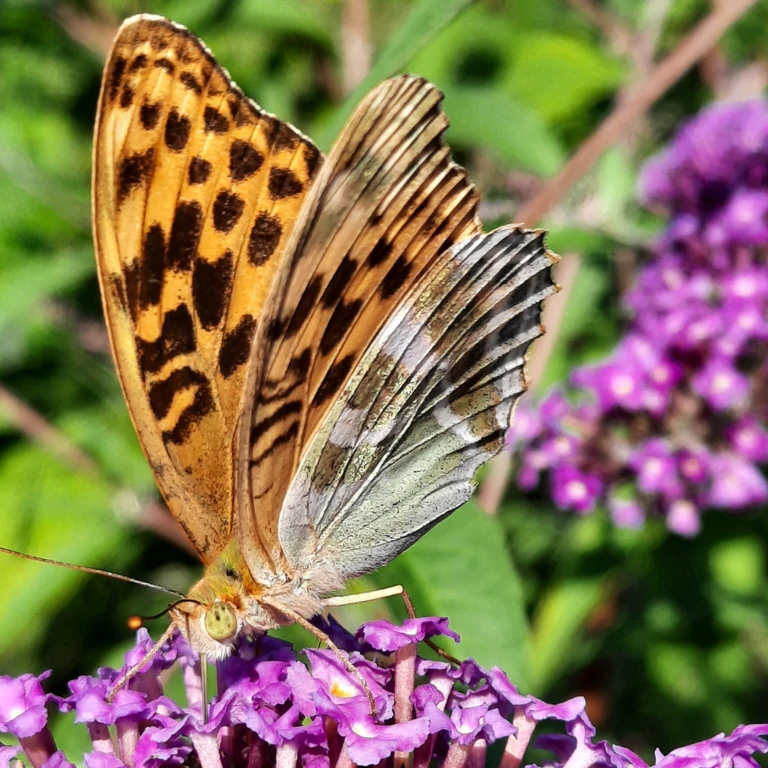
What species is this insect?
Argynnis paphia
